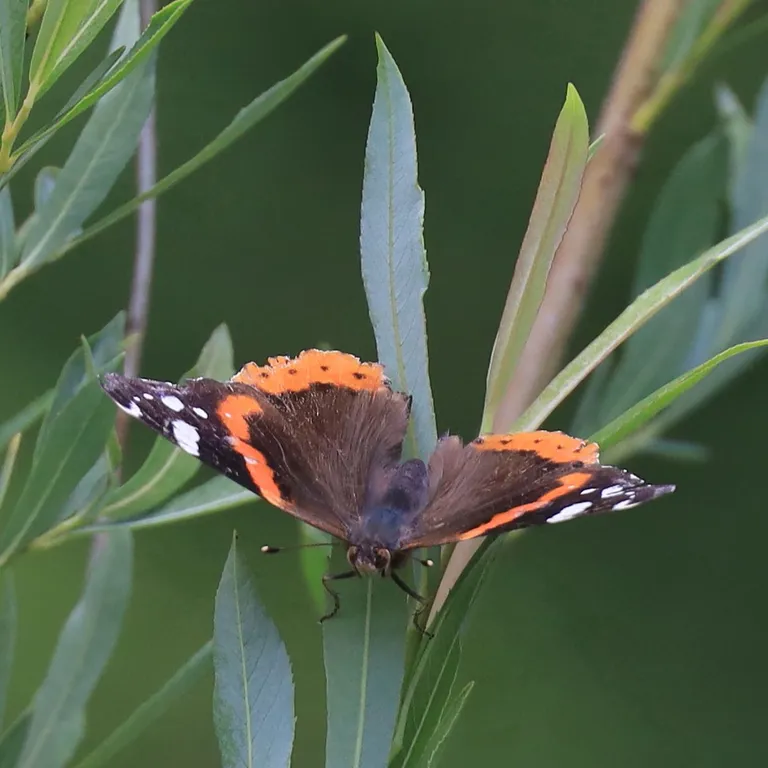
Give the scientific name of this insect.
Vanessa atalanta
